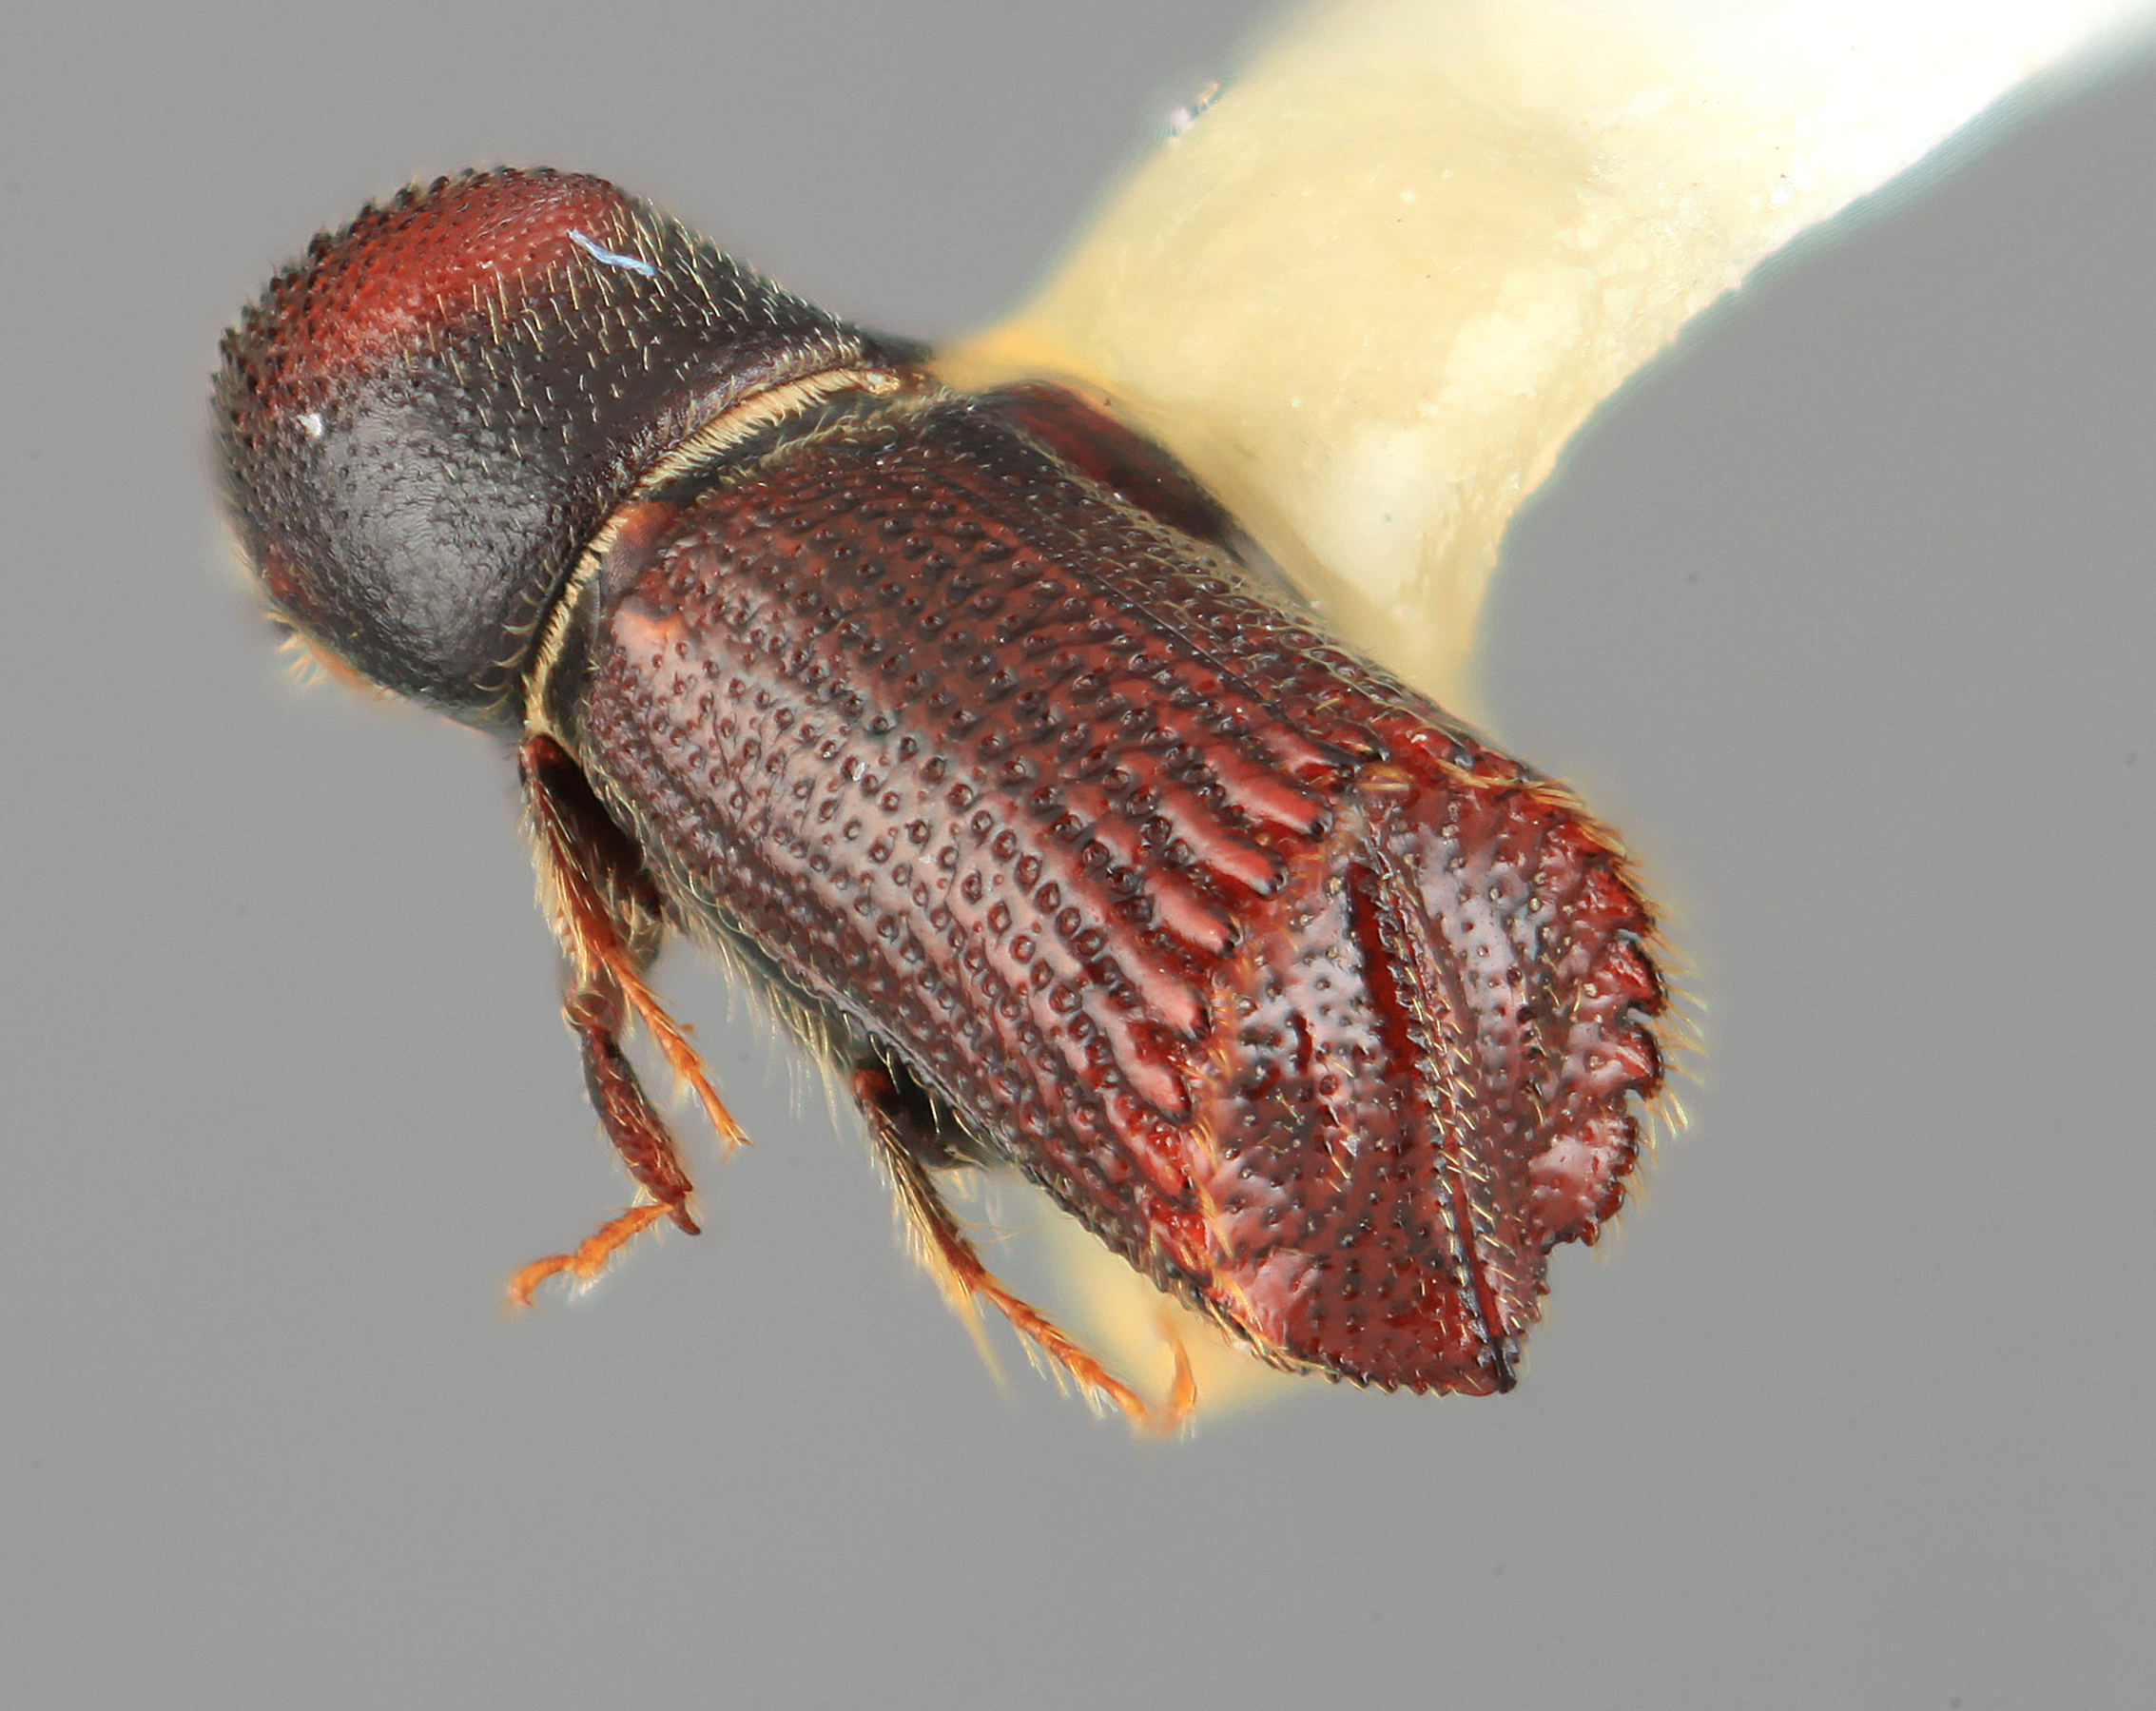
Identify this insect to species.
Hylocurus clarki
